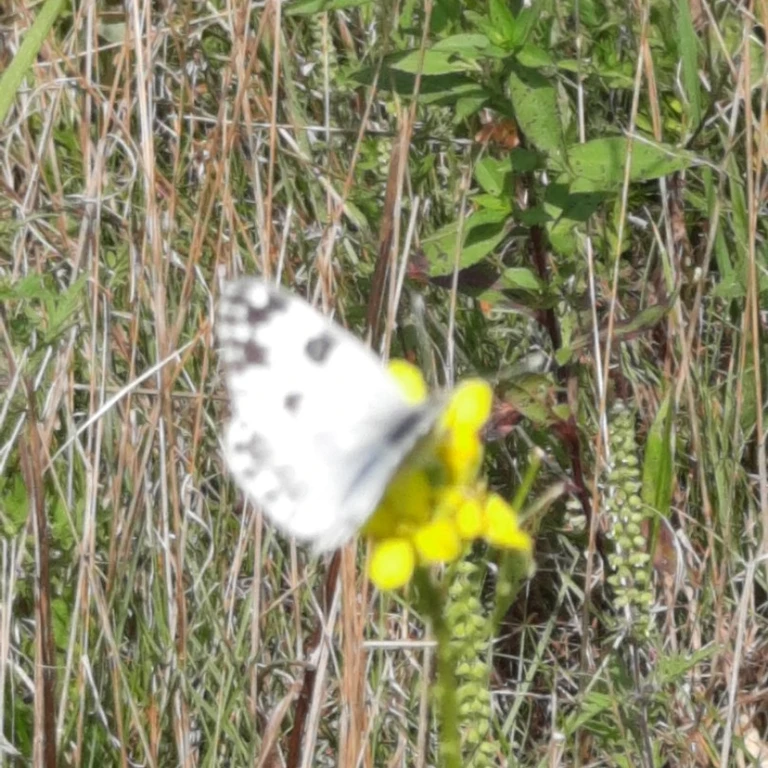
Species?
Pontia edusa
